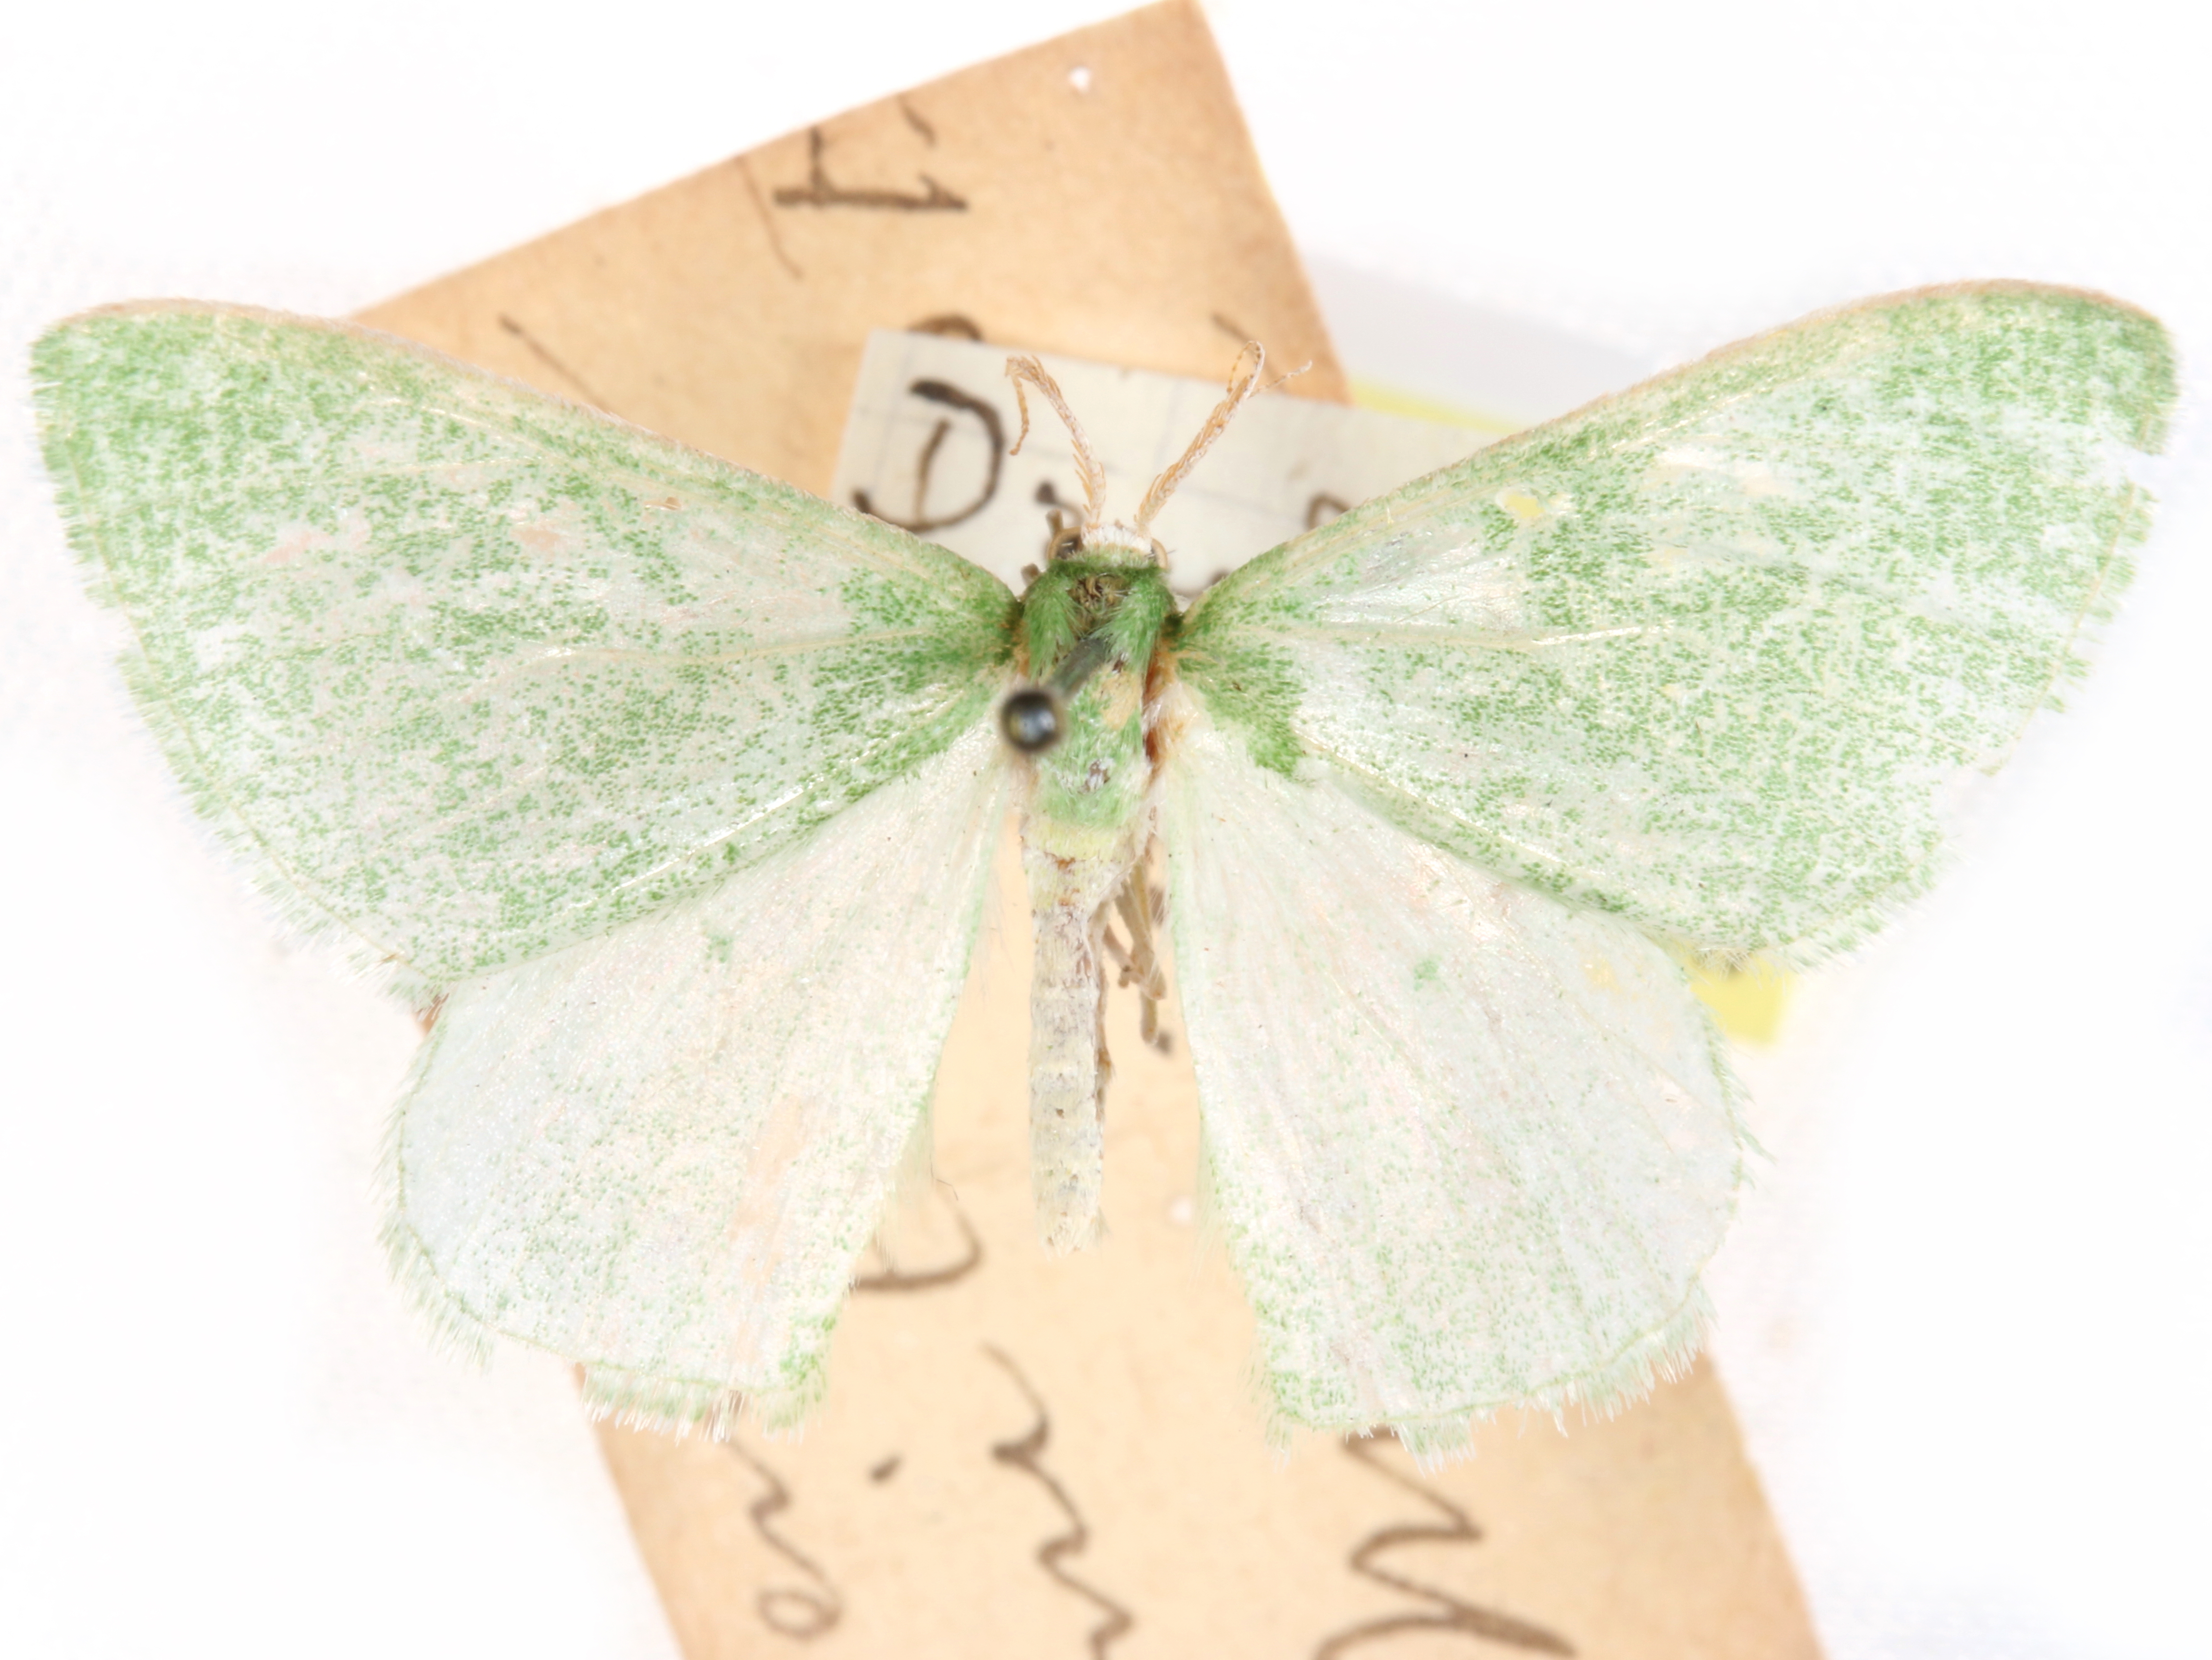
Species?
Nemoria unitaria
